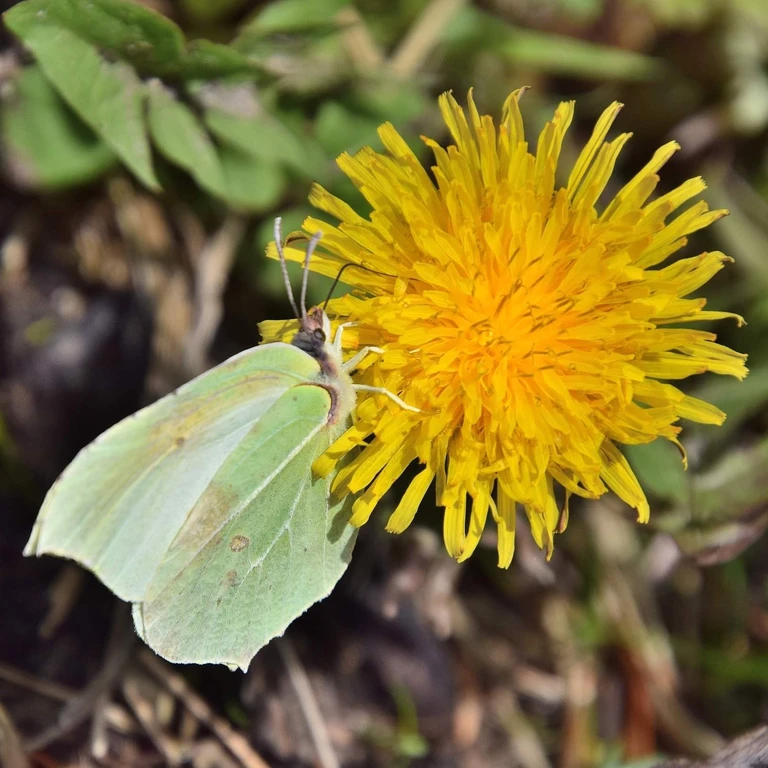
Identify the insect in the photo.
Gonepteryx rhamni
